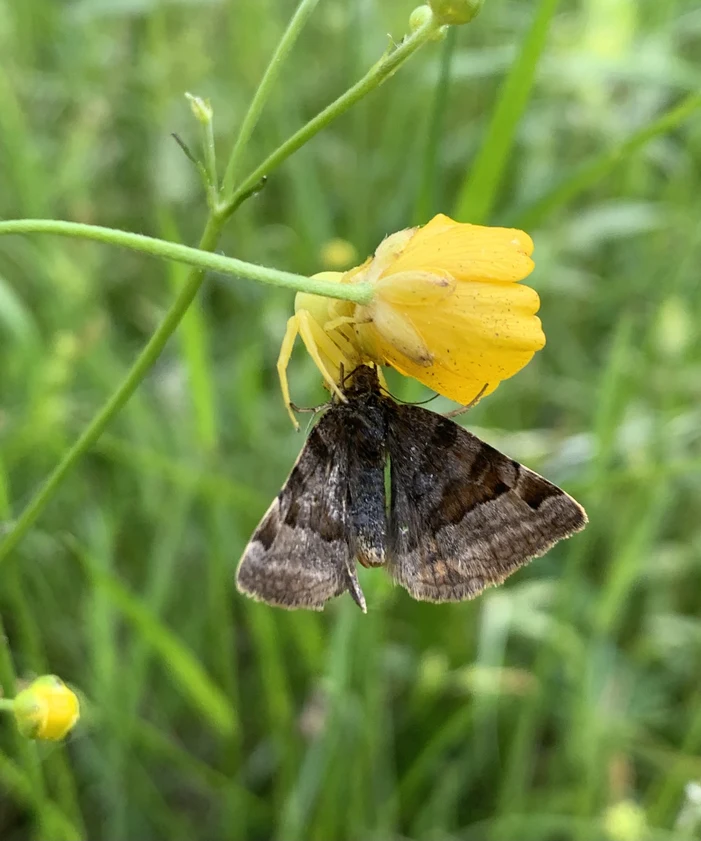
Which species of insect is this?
Euclidia glyphica
